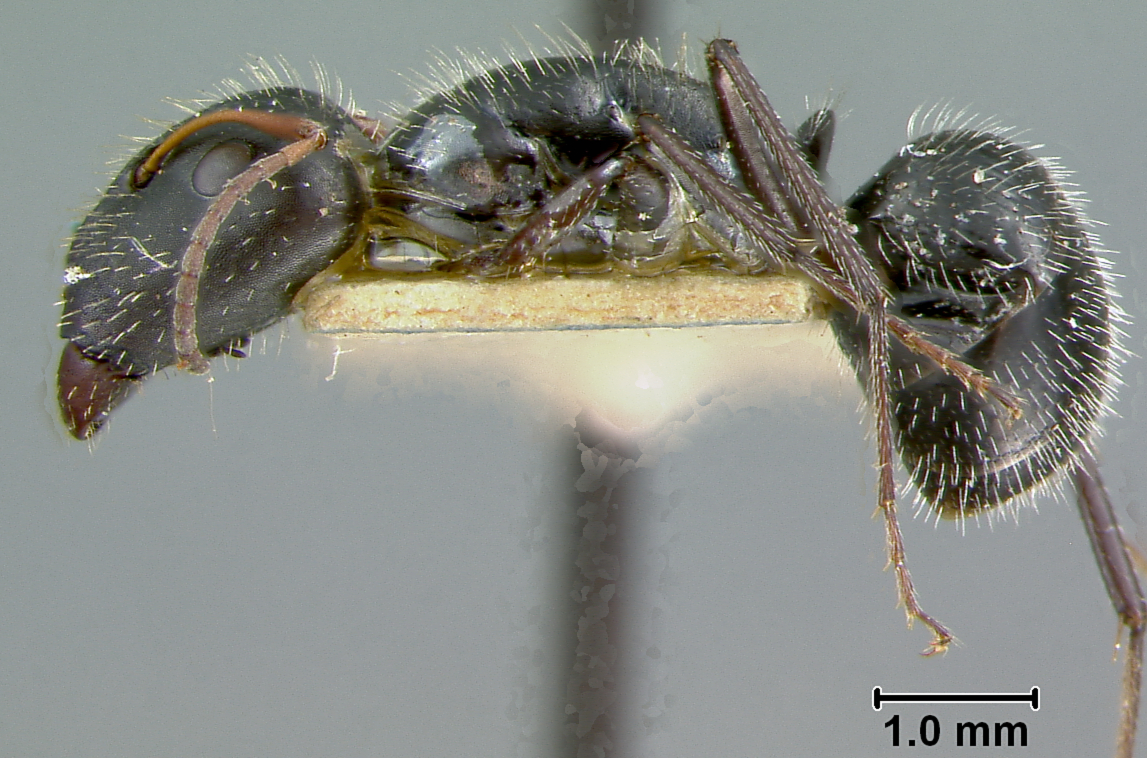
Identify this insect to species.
Camponotus andrei
